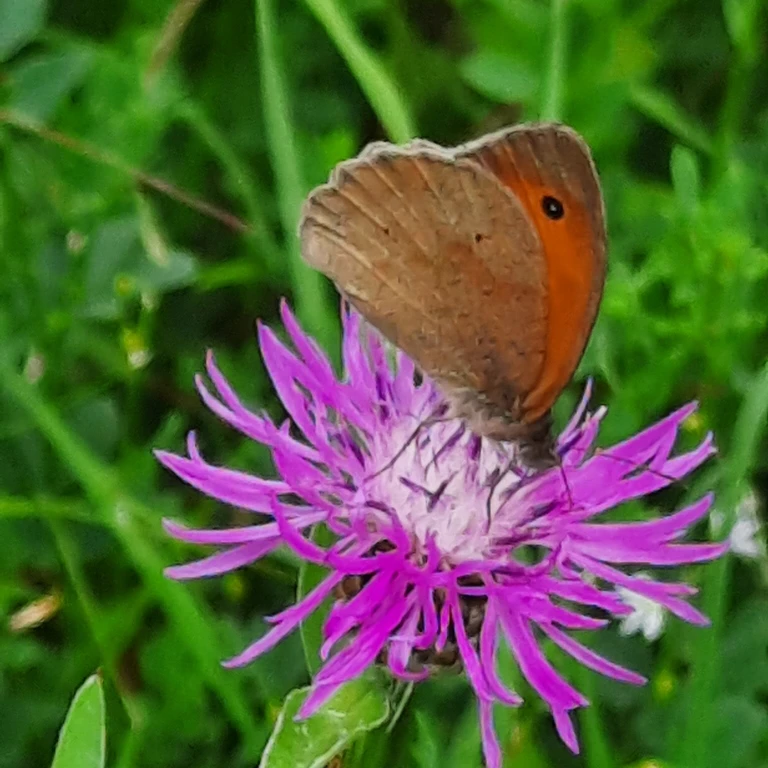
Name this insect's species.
Maniola jurtina
